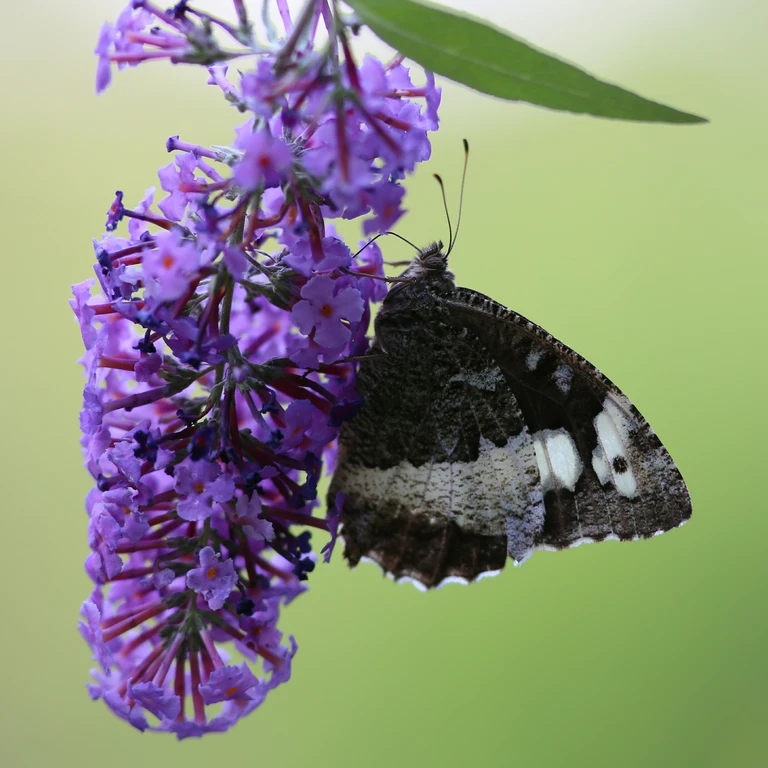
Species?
Brintesia circe
